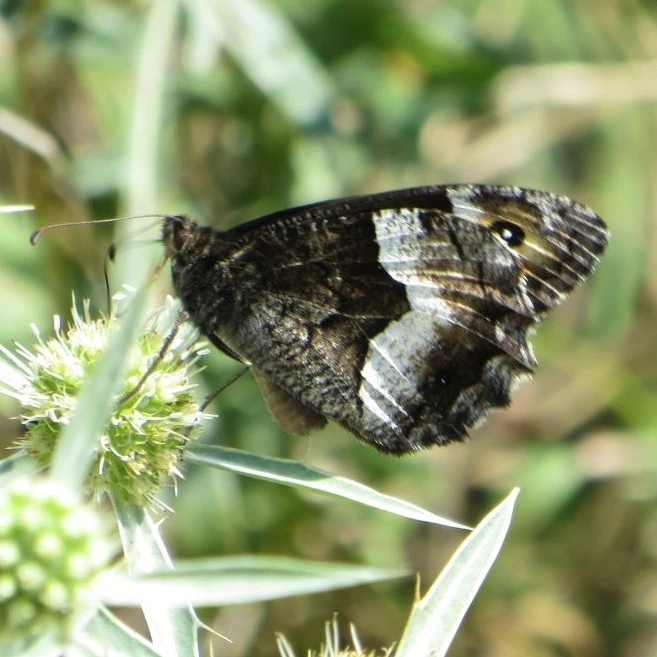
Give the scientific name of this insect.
Hipparchia alcyone
